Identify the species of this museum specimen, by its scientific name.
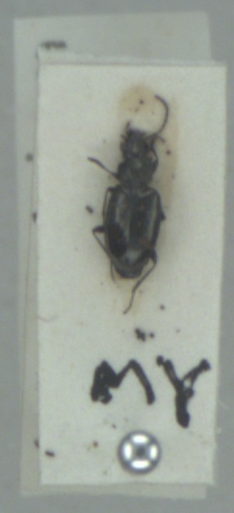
Bembidion obliquum
